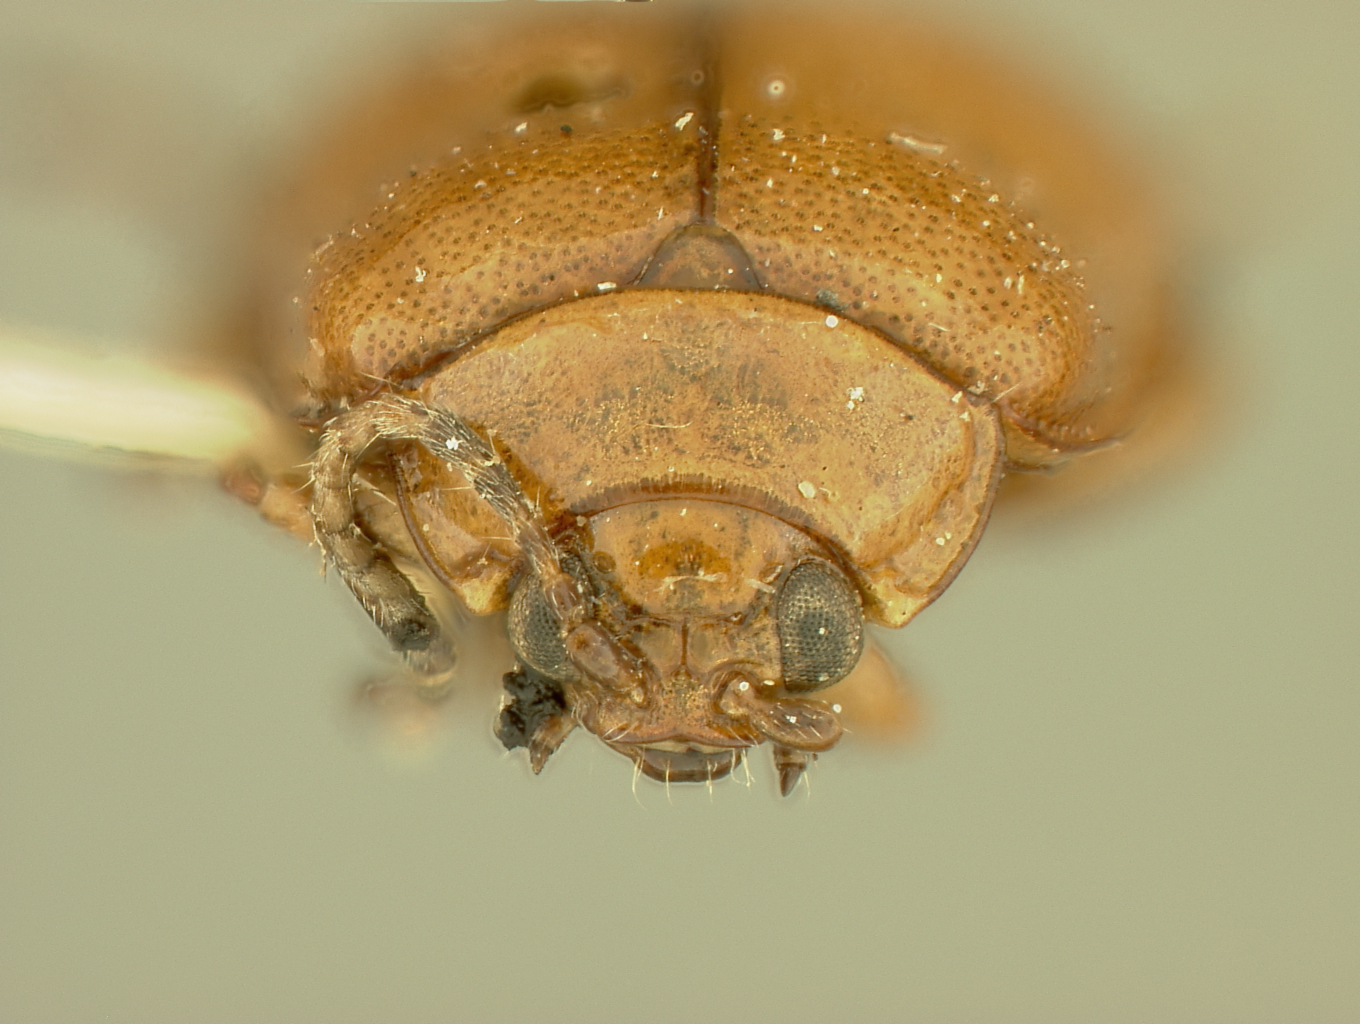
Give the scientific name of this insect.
Oedionychus lantanae (also Oedionychis lantanae)
